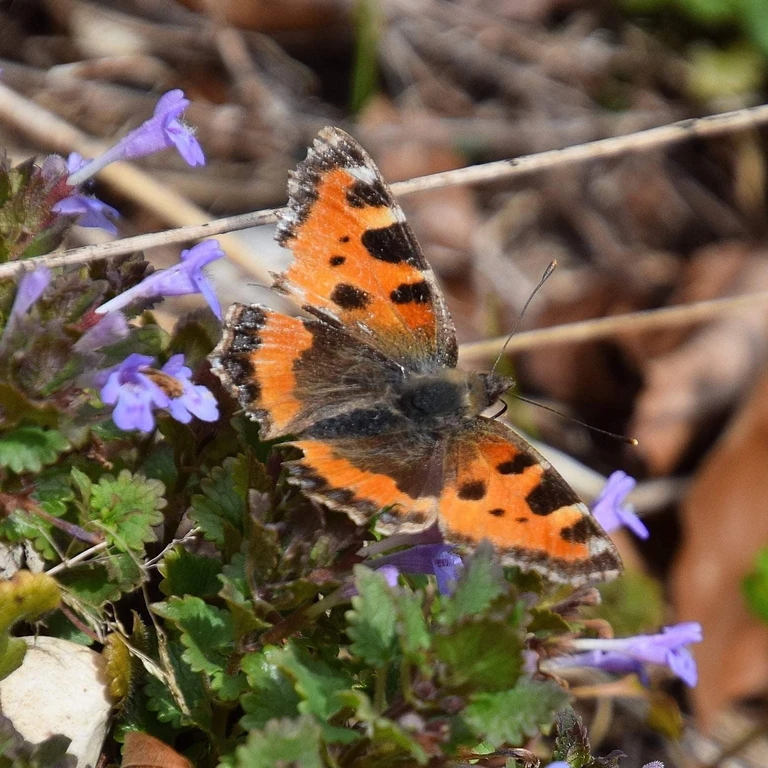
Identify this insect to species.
Aglais urticae
